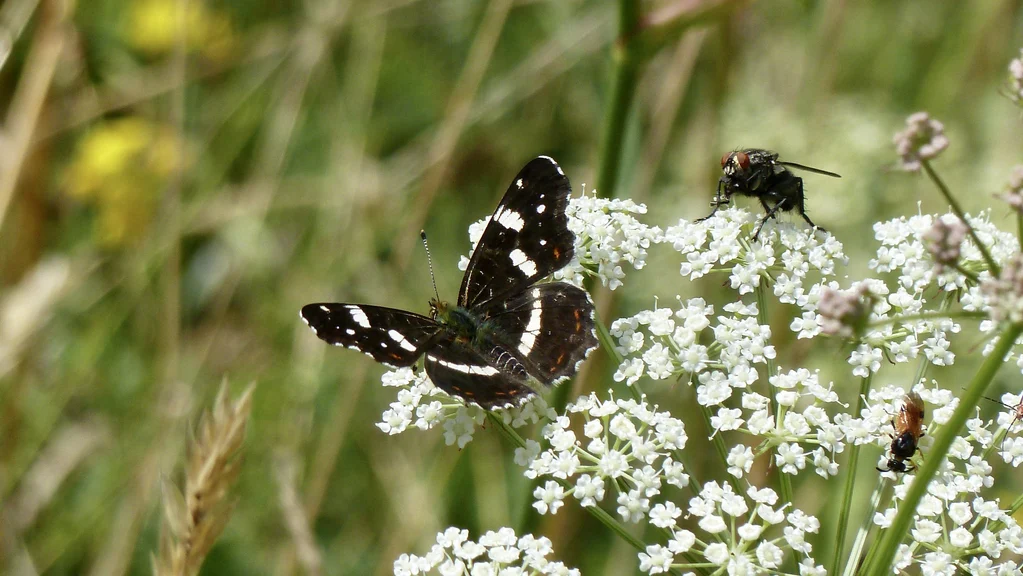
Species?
Araschnia levana
